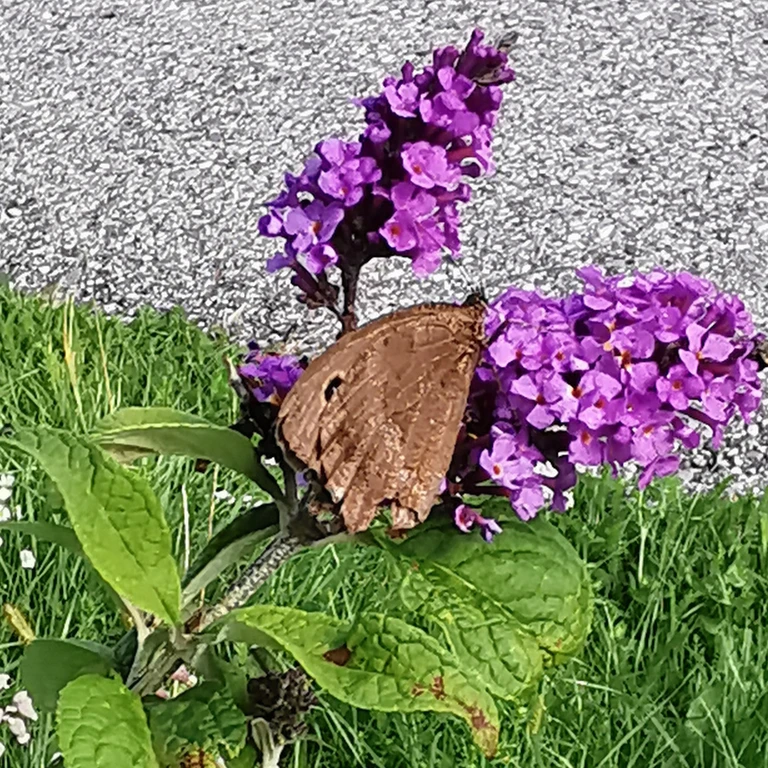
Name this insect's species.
Minois dryas
